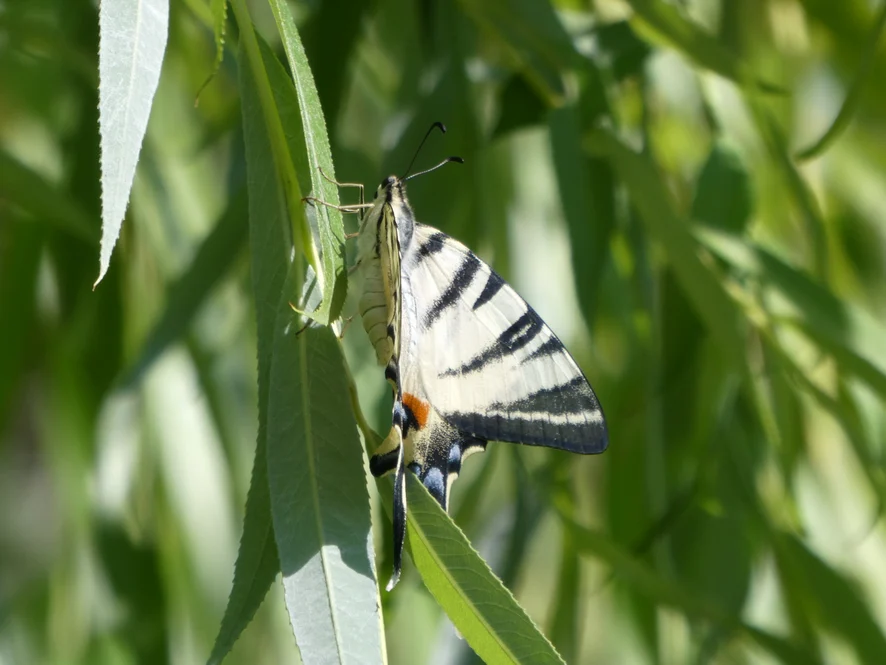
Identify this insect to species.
Iphiclides podalirius
